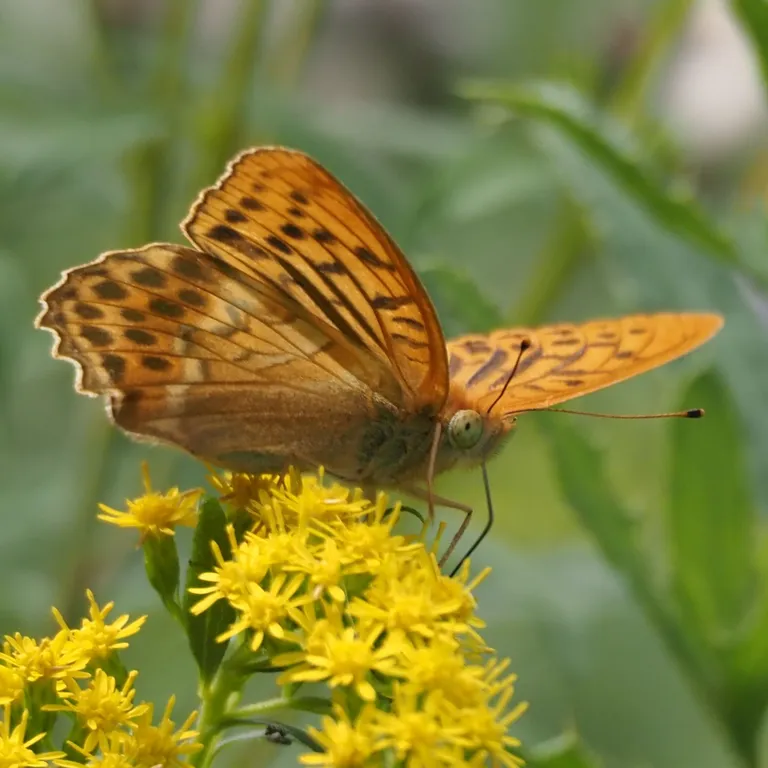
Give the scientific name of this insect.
Argynnis paphia
